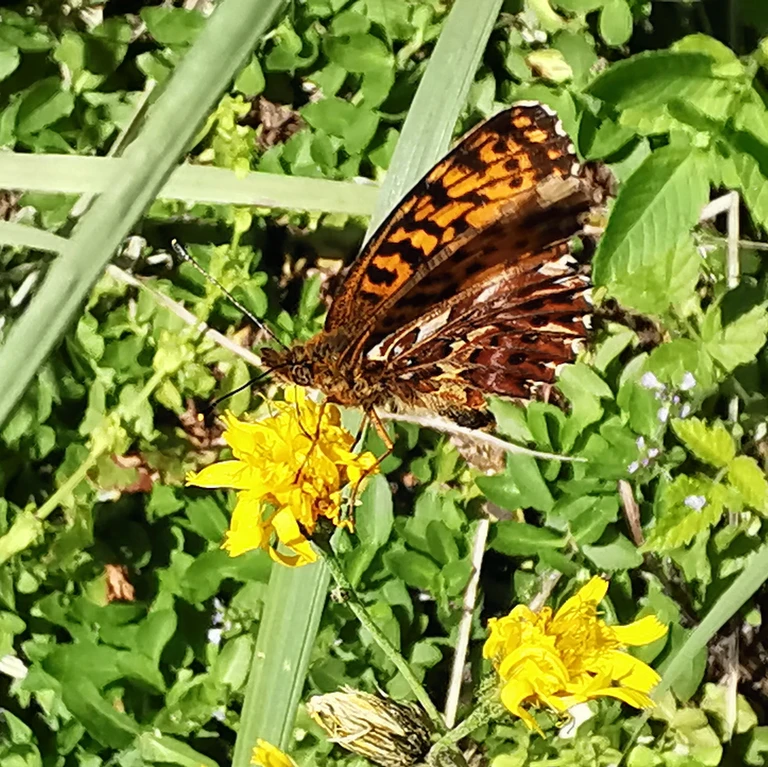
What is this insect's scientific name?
Boloria titania
